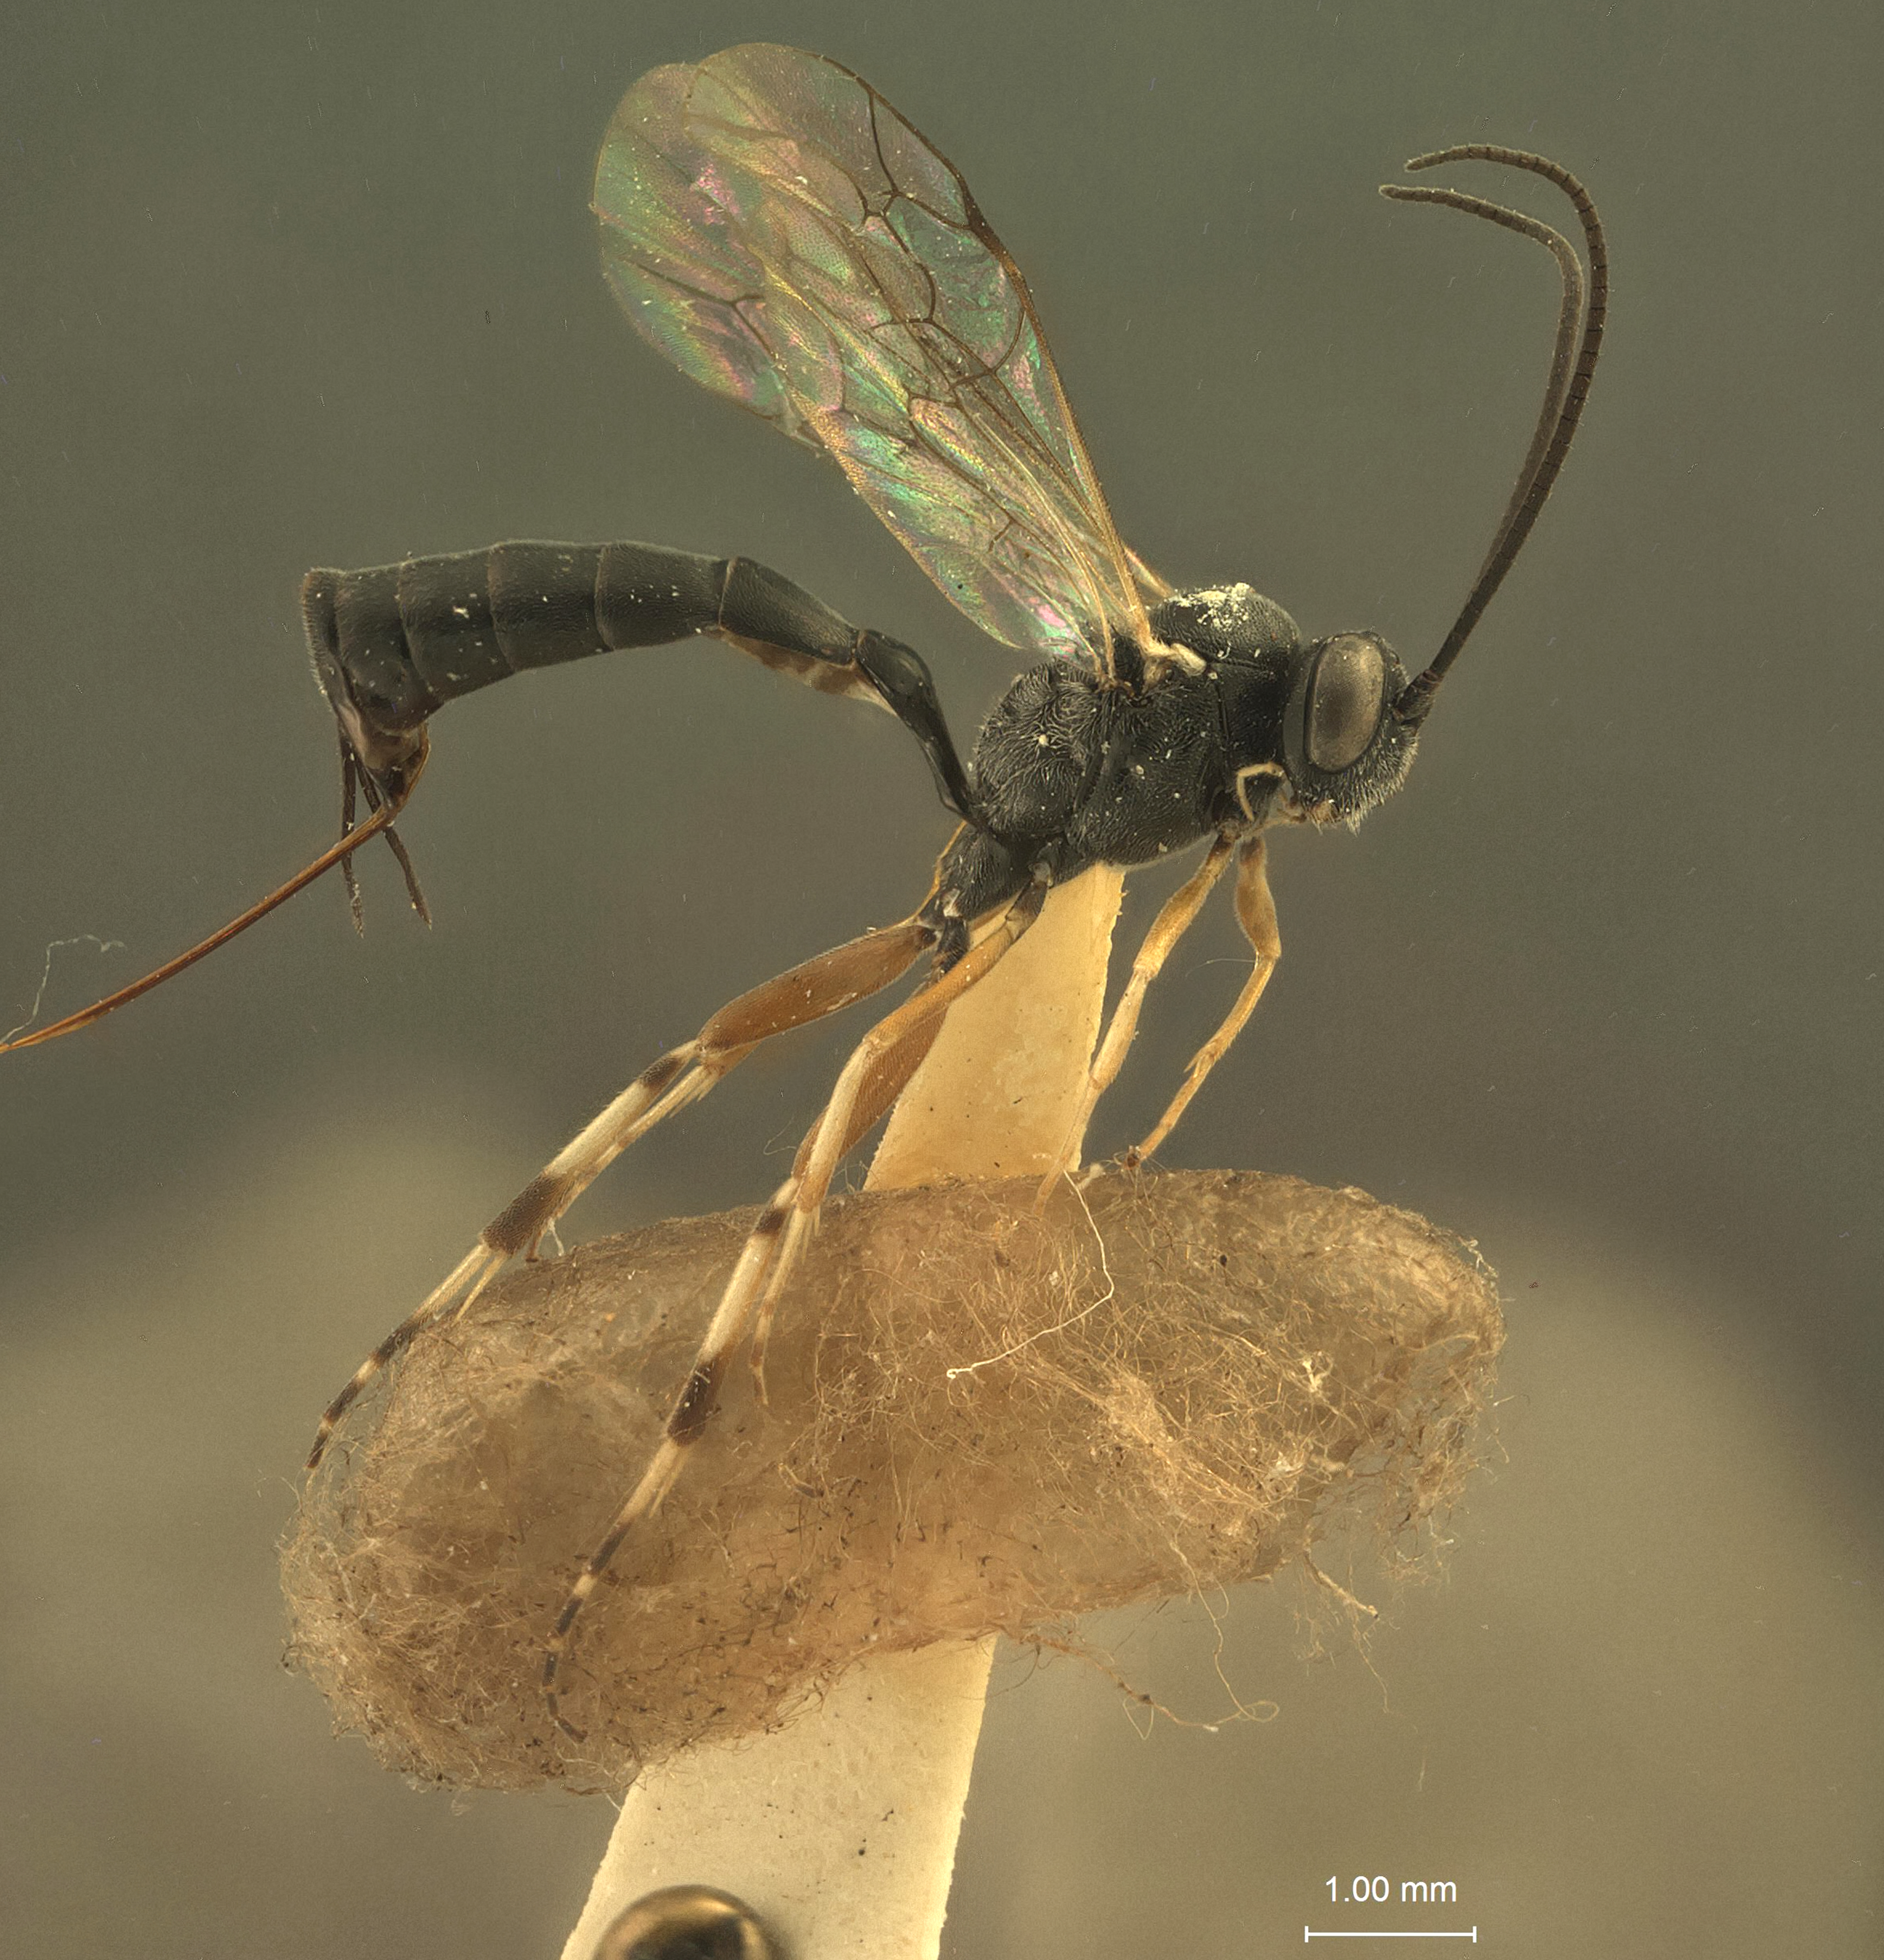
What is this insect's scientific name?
Sinophorus moroccoensis
